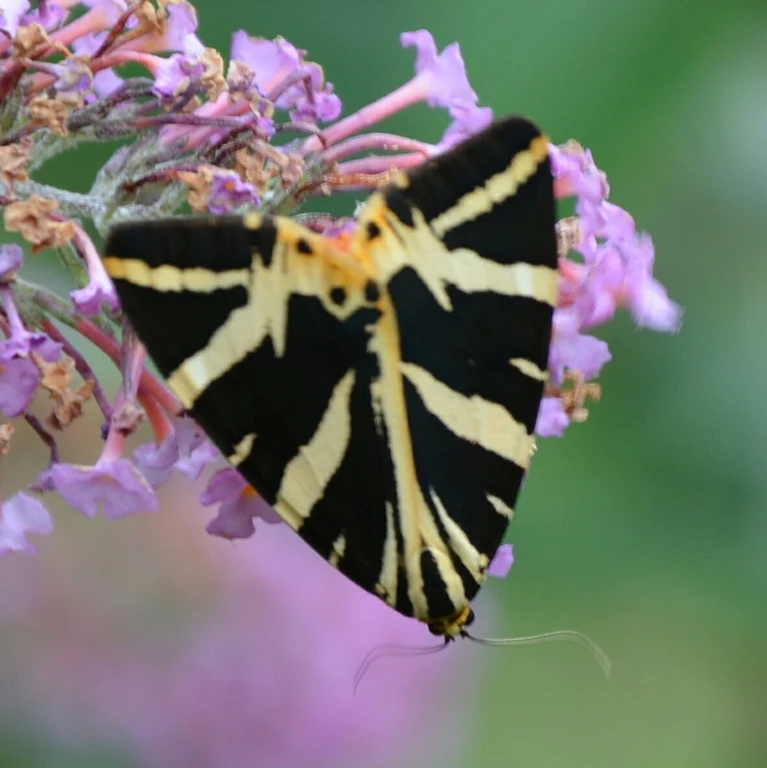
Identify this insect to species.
Euplagia quadripunctaria
